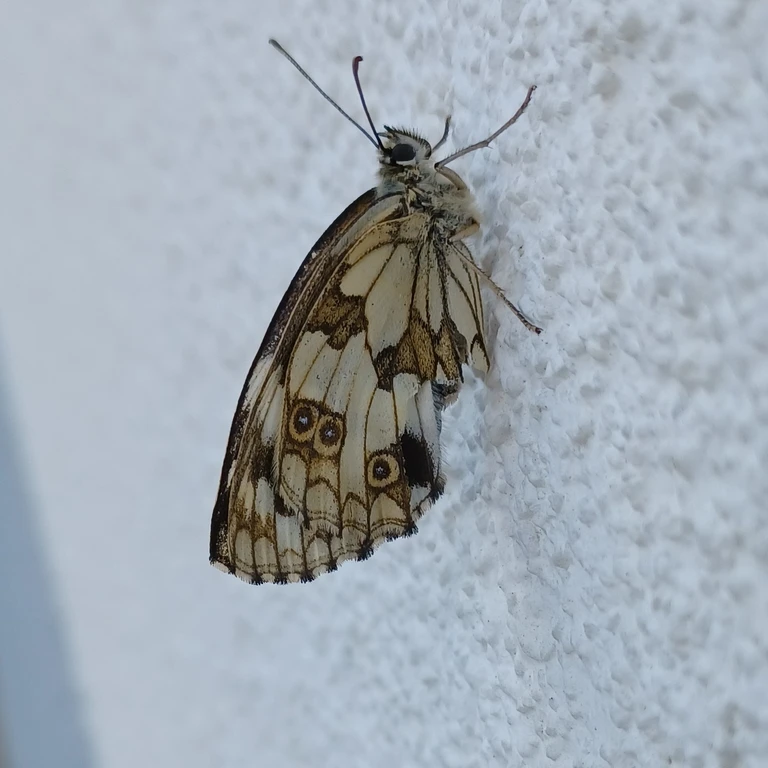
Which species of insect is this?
Melanargia galathea
